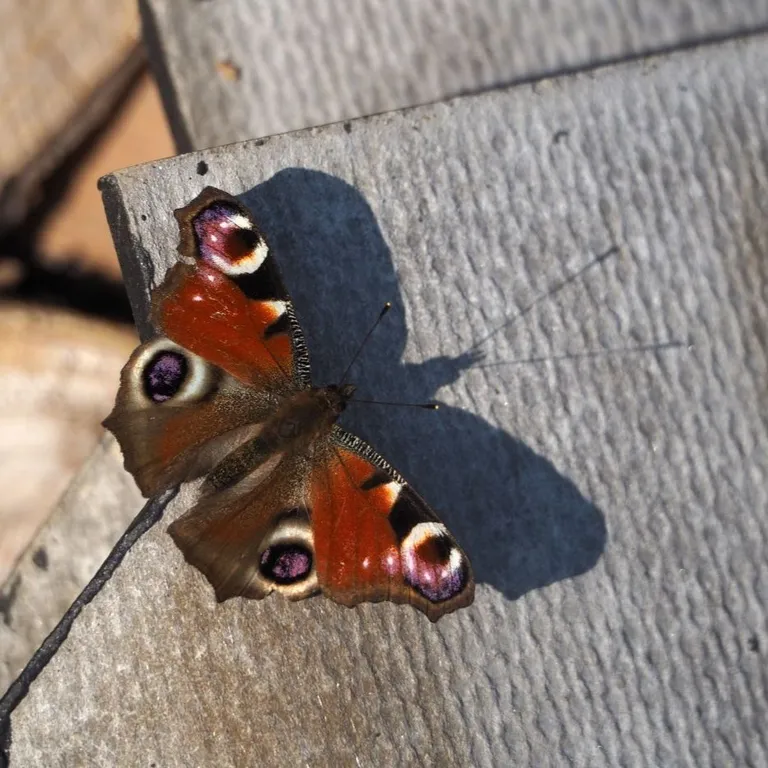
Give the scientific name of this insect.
Aglais io
